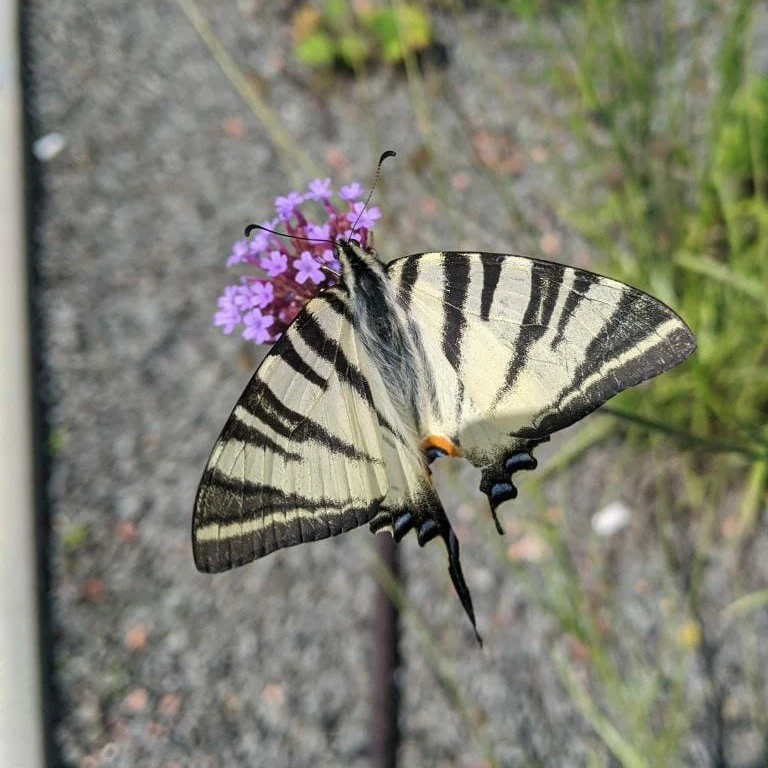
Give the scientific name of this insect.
Iphiclides podalirius
